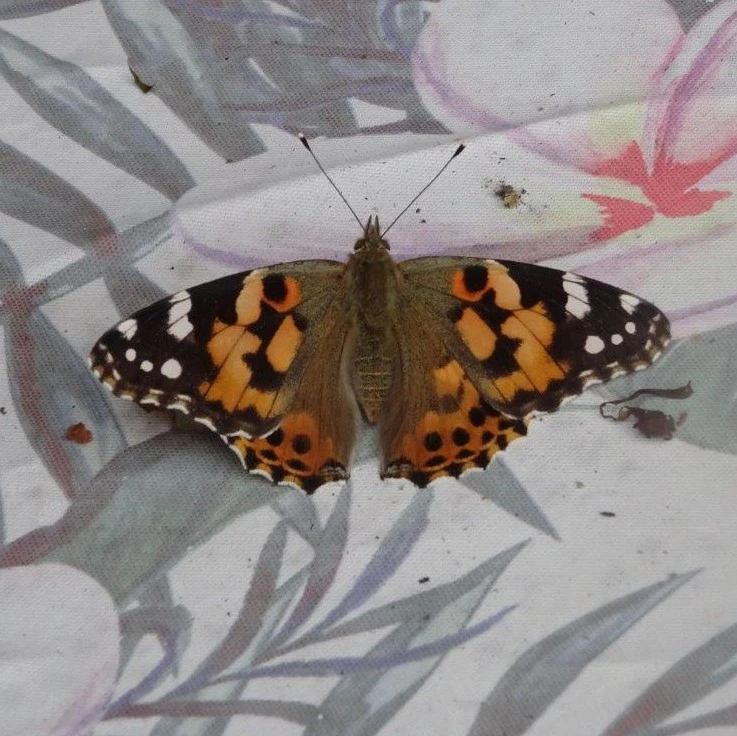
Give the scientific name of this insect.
Vanessa cardui
